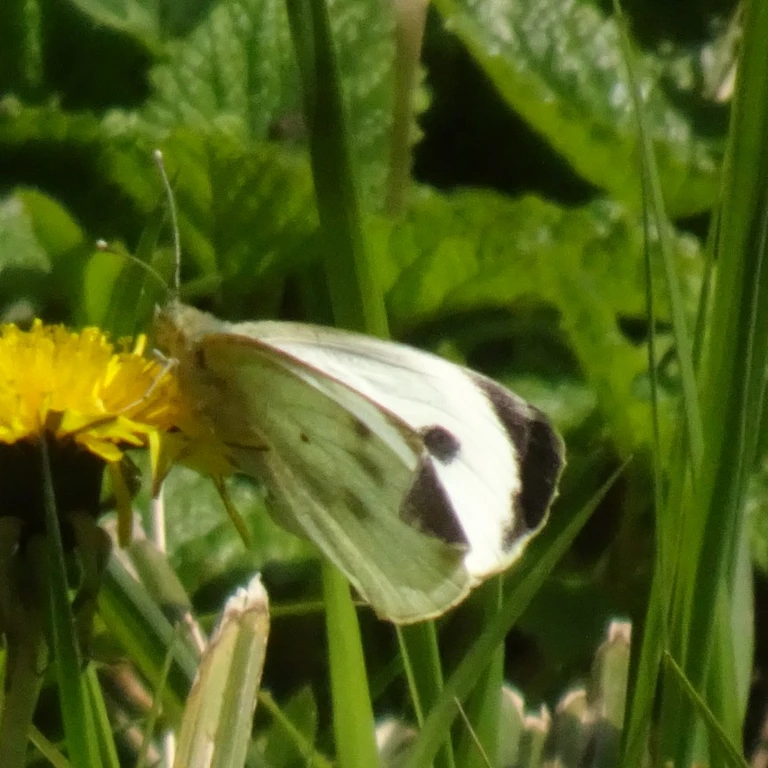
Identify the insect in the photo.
Pieris brassicae
